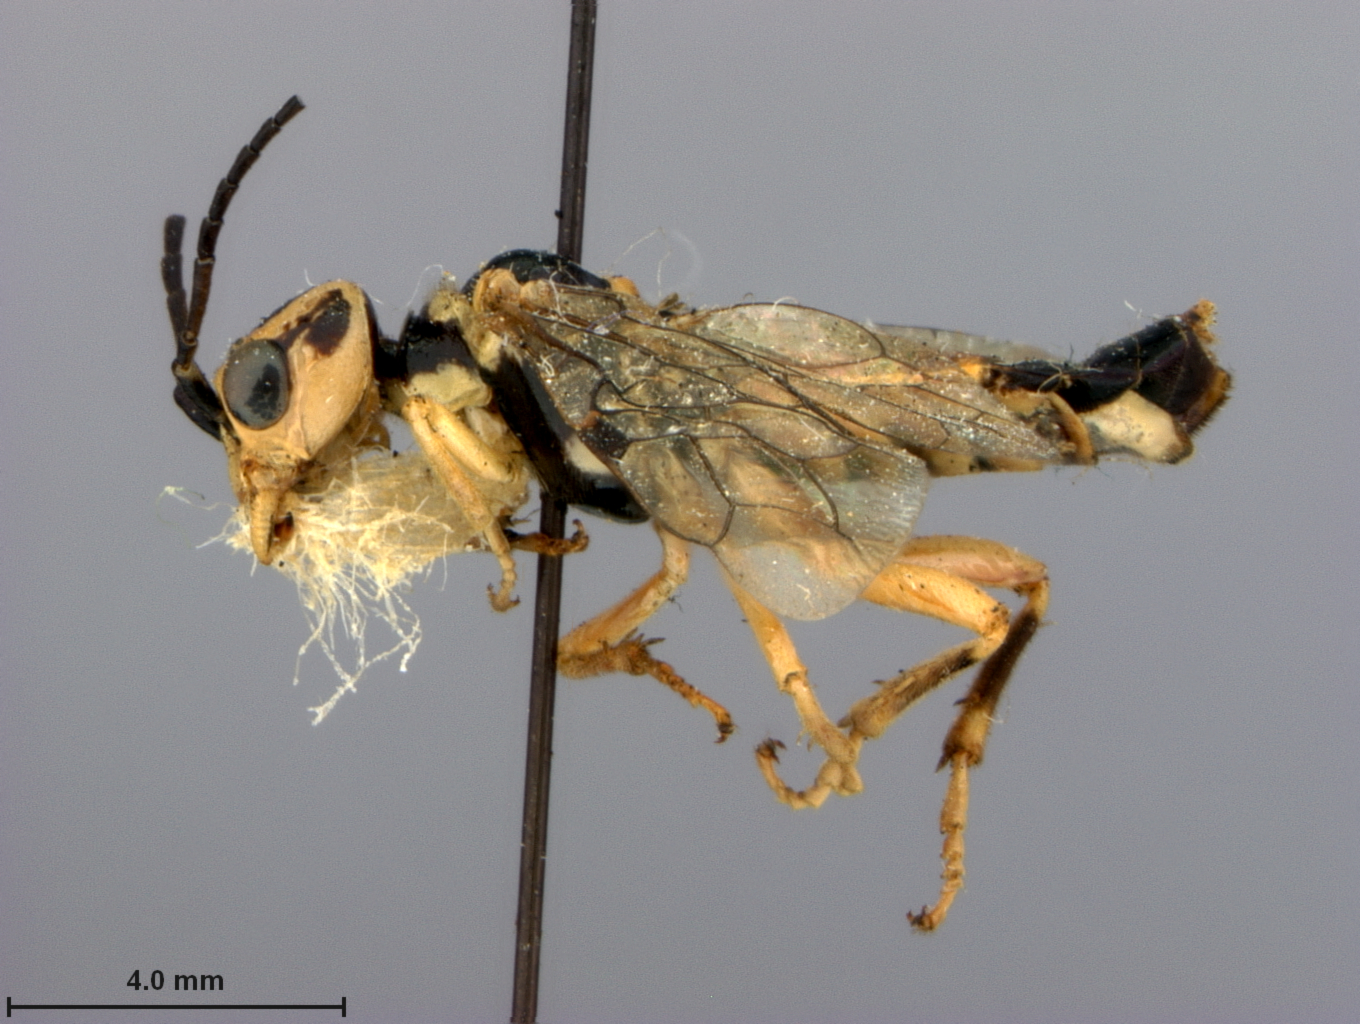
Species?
Pamphilius phyllisae
